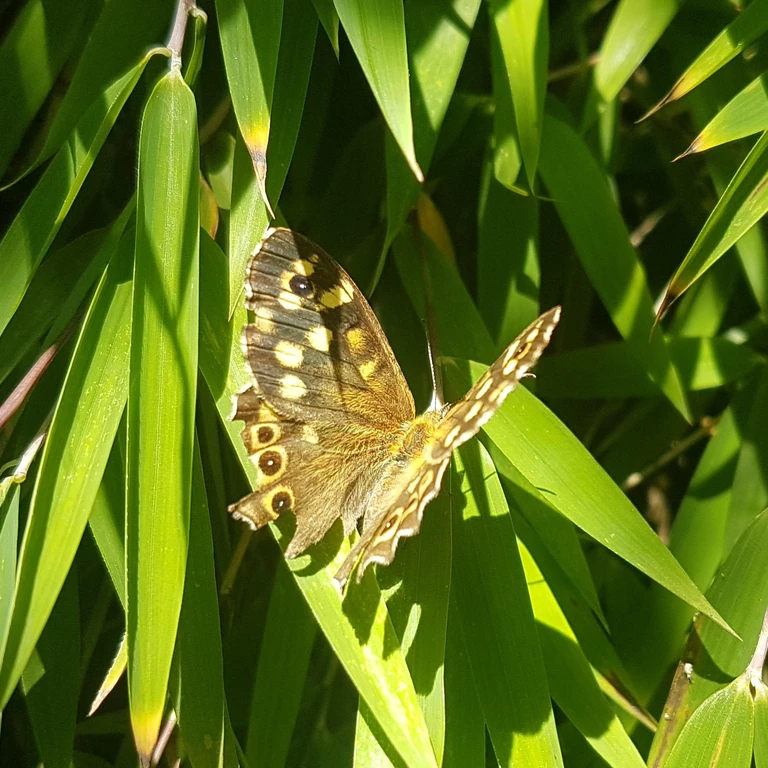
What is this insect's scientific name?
Pararge aegeria
